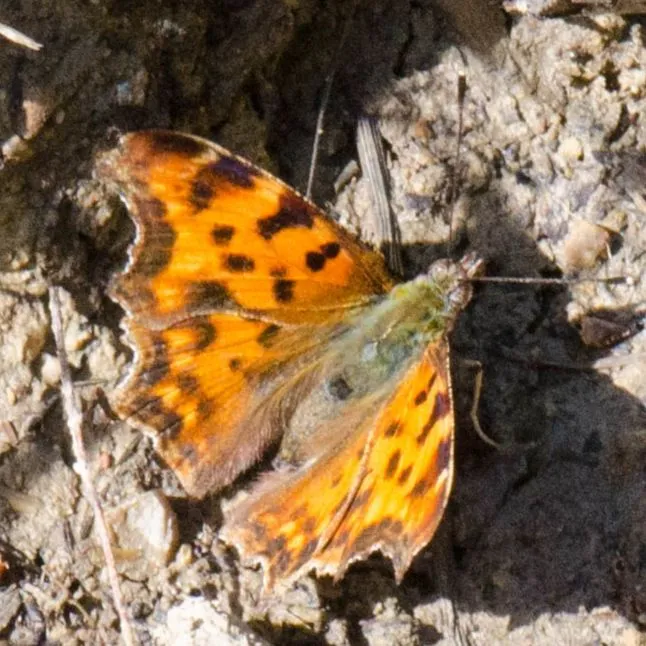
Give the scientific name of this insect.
Polygonia c-album
